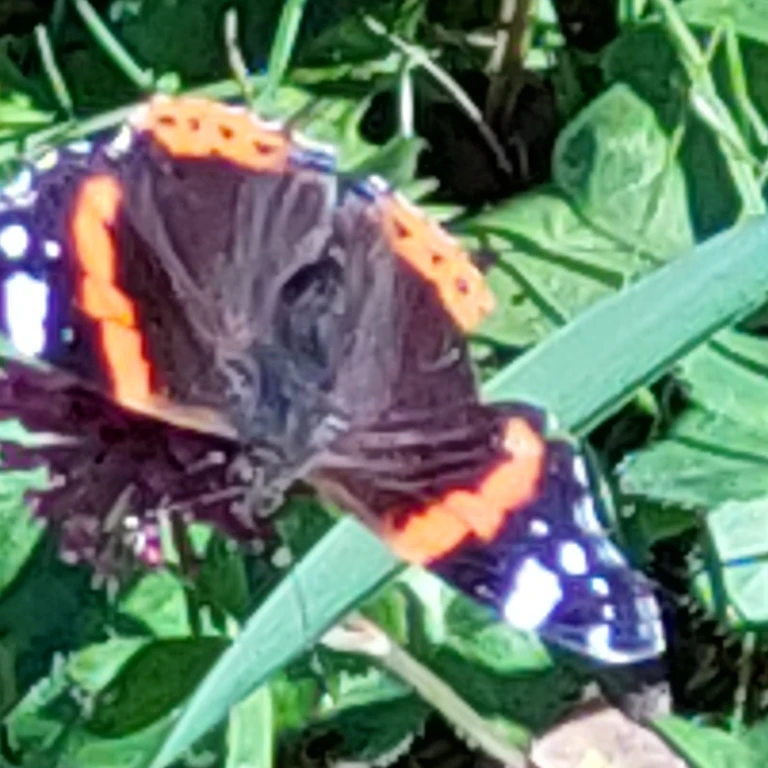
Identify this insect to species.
Vanessa atalanta
